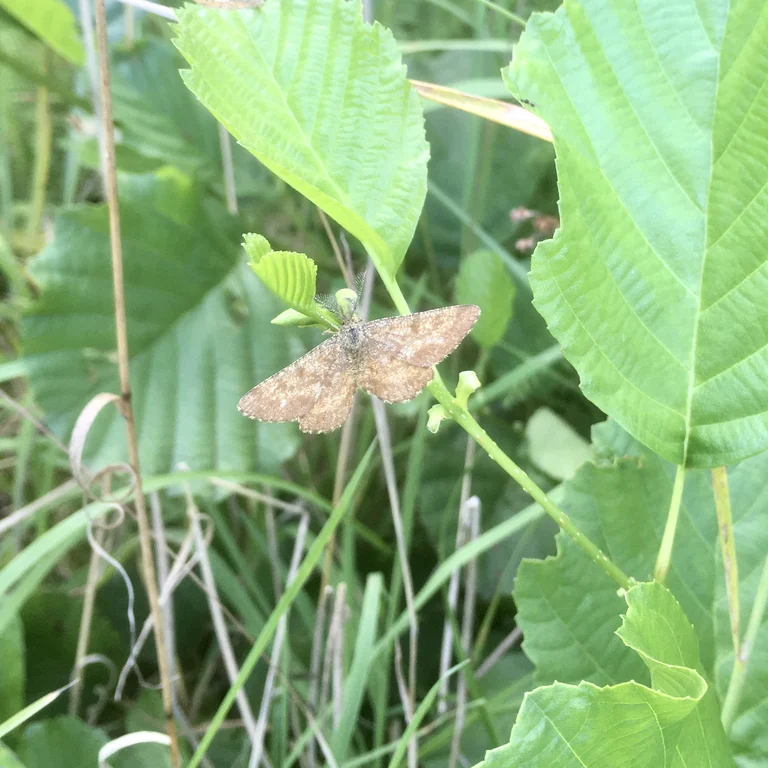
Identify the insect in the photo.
Ematurga atomaria
